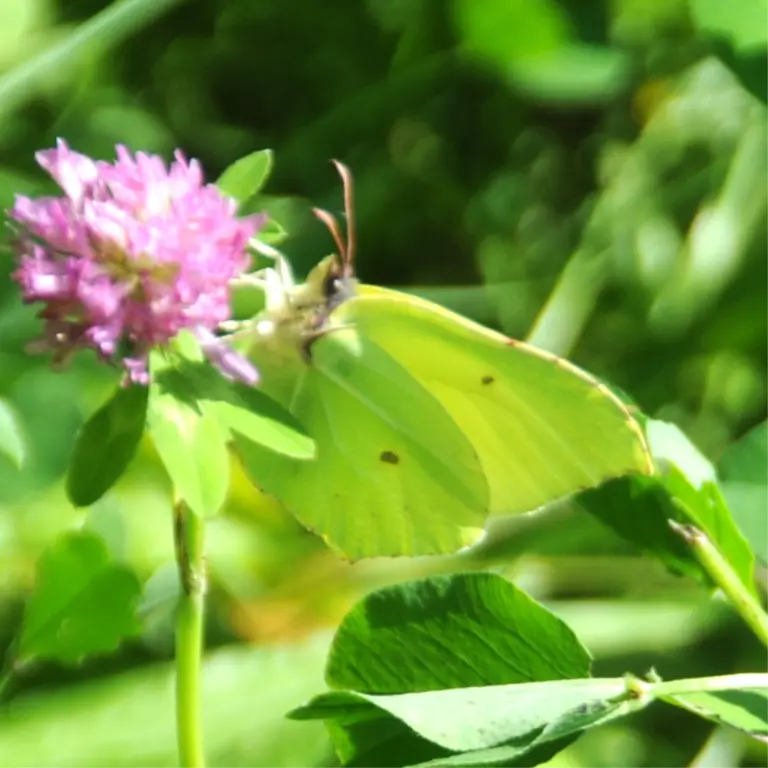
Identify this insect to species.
Gonepteryx rhamni
